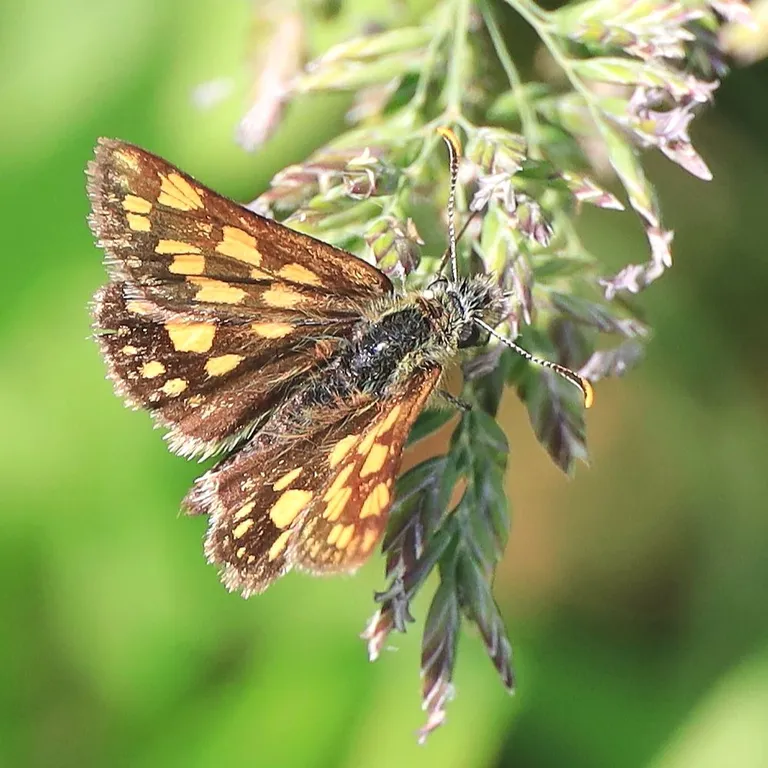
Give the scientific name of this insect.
Carterocephalus palaemon
